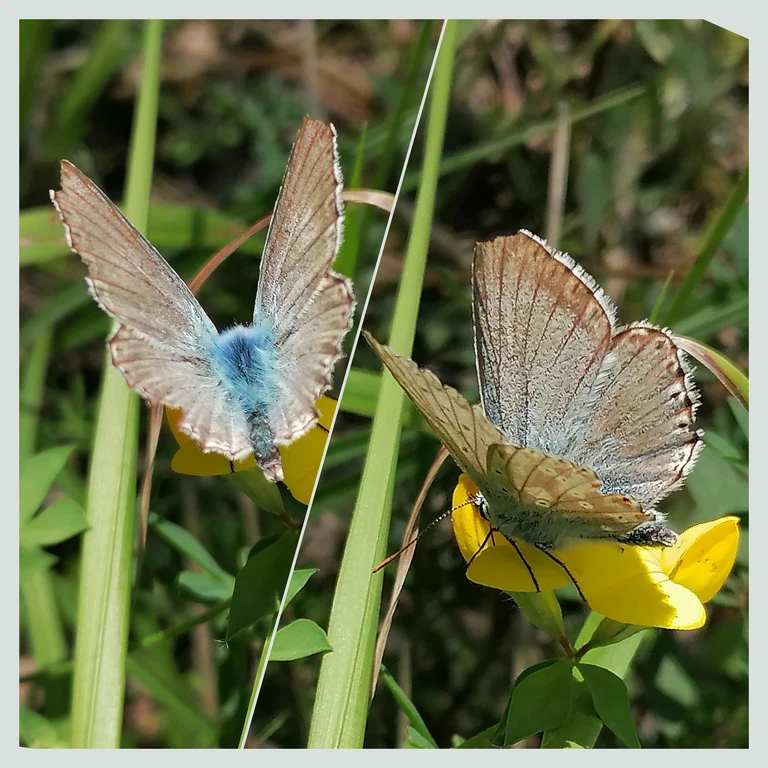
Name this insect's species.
Lysandra coridon
